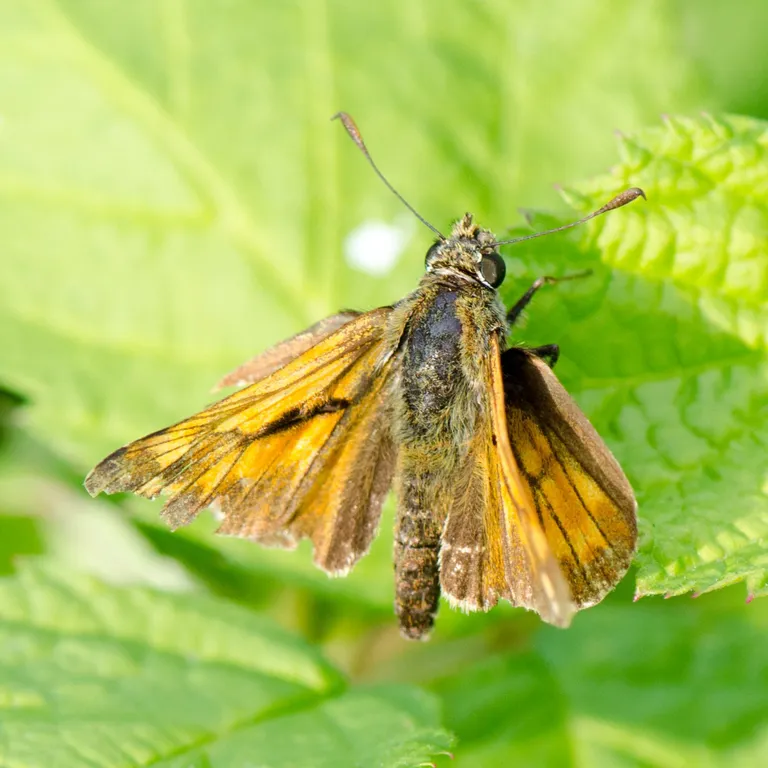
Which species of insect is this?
Ochlodes sylvanus (also Ochlodes venata)
